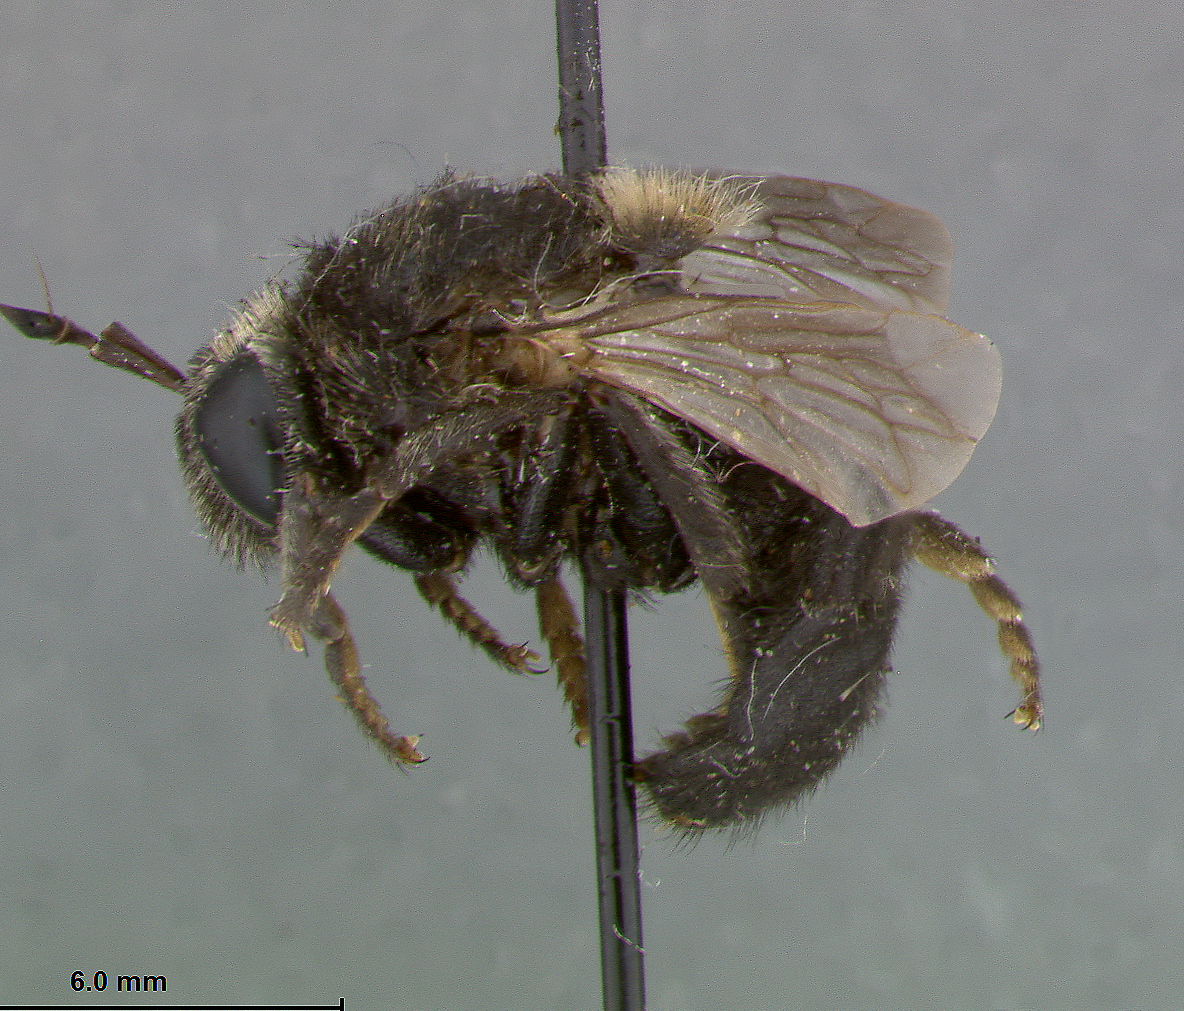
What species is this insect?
Microdon senilis
